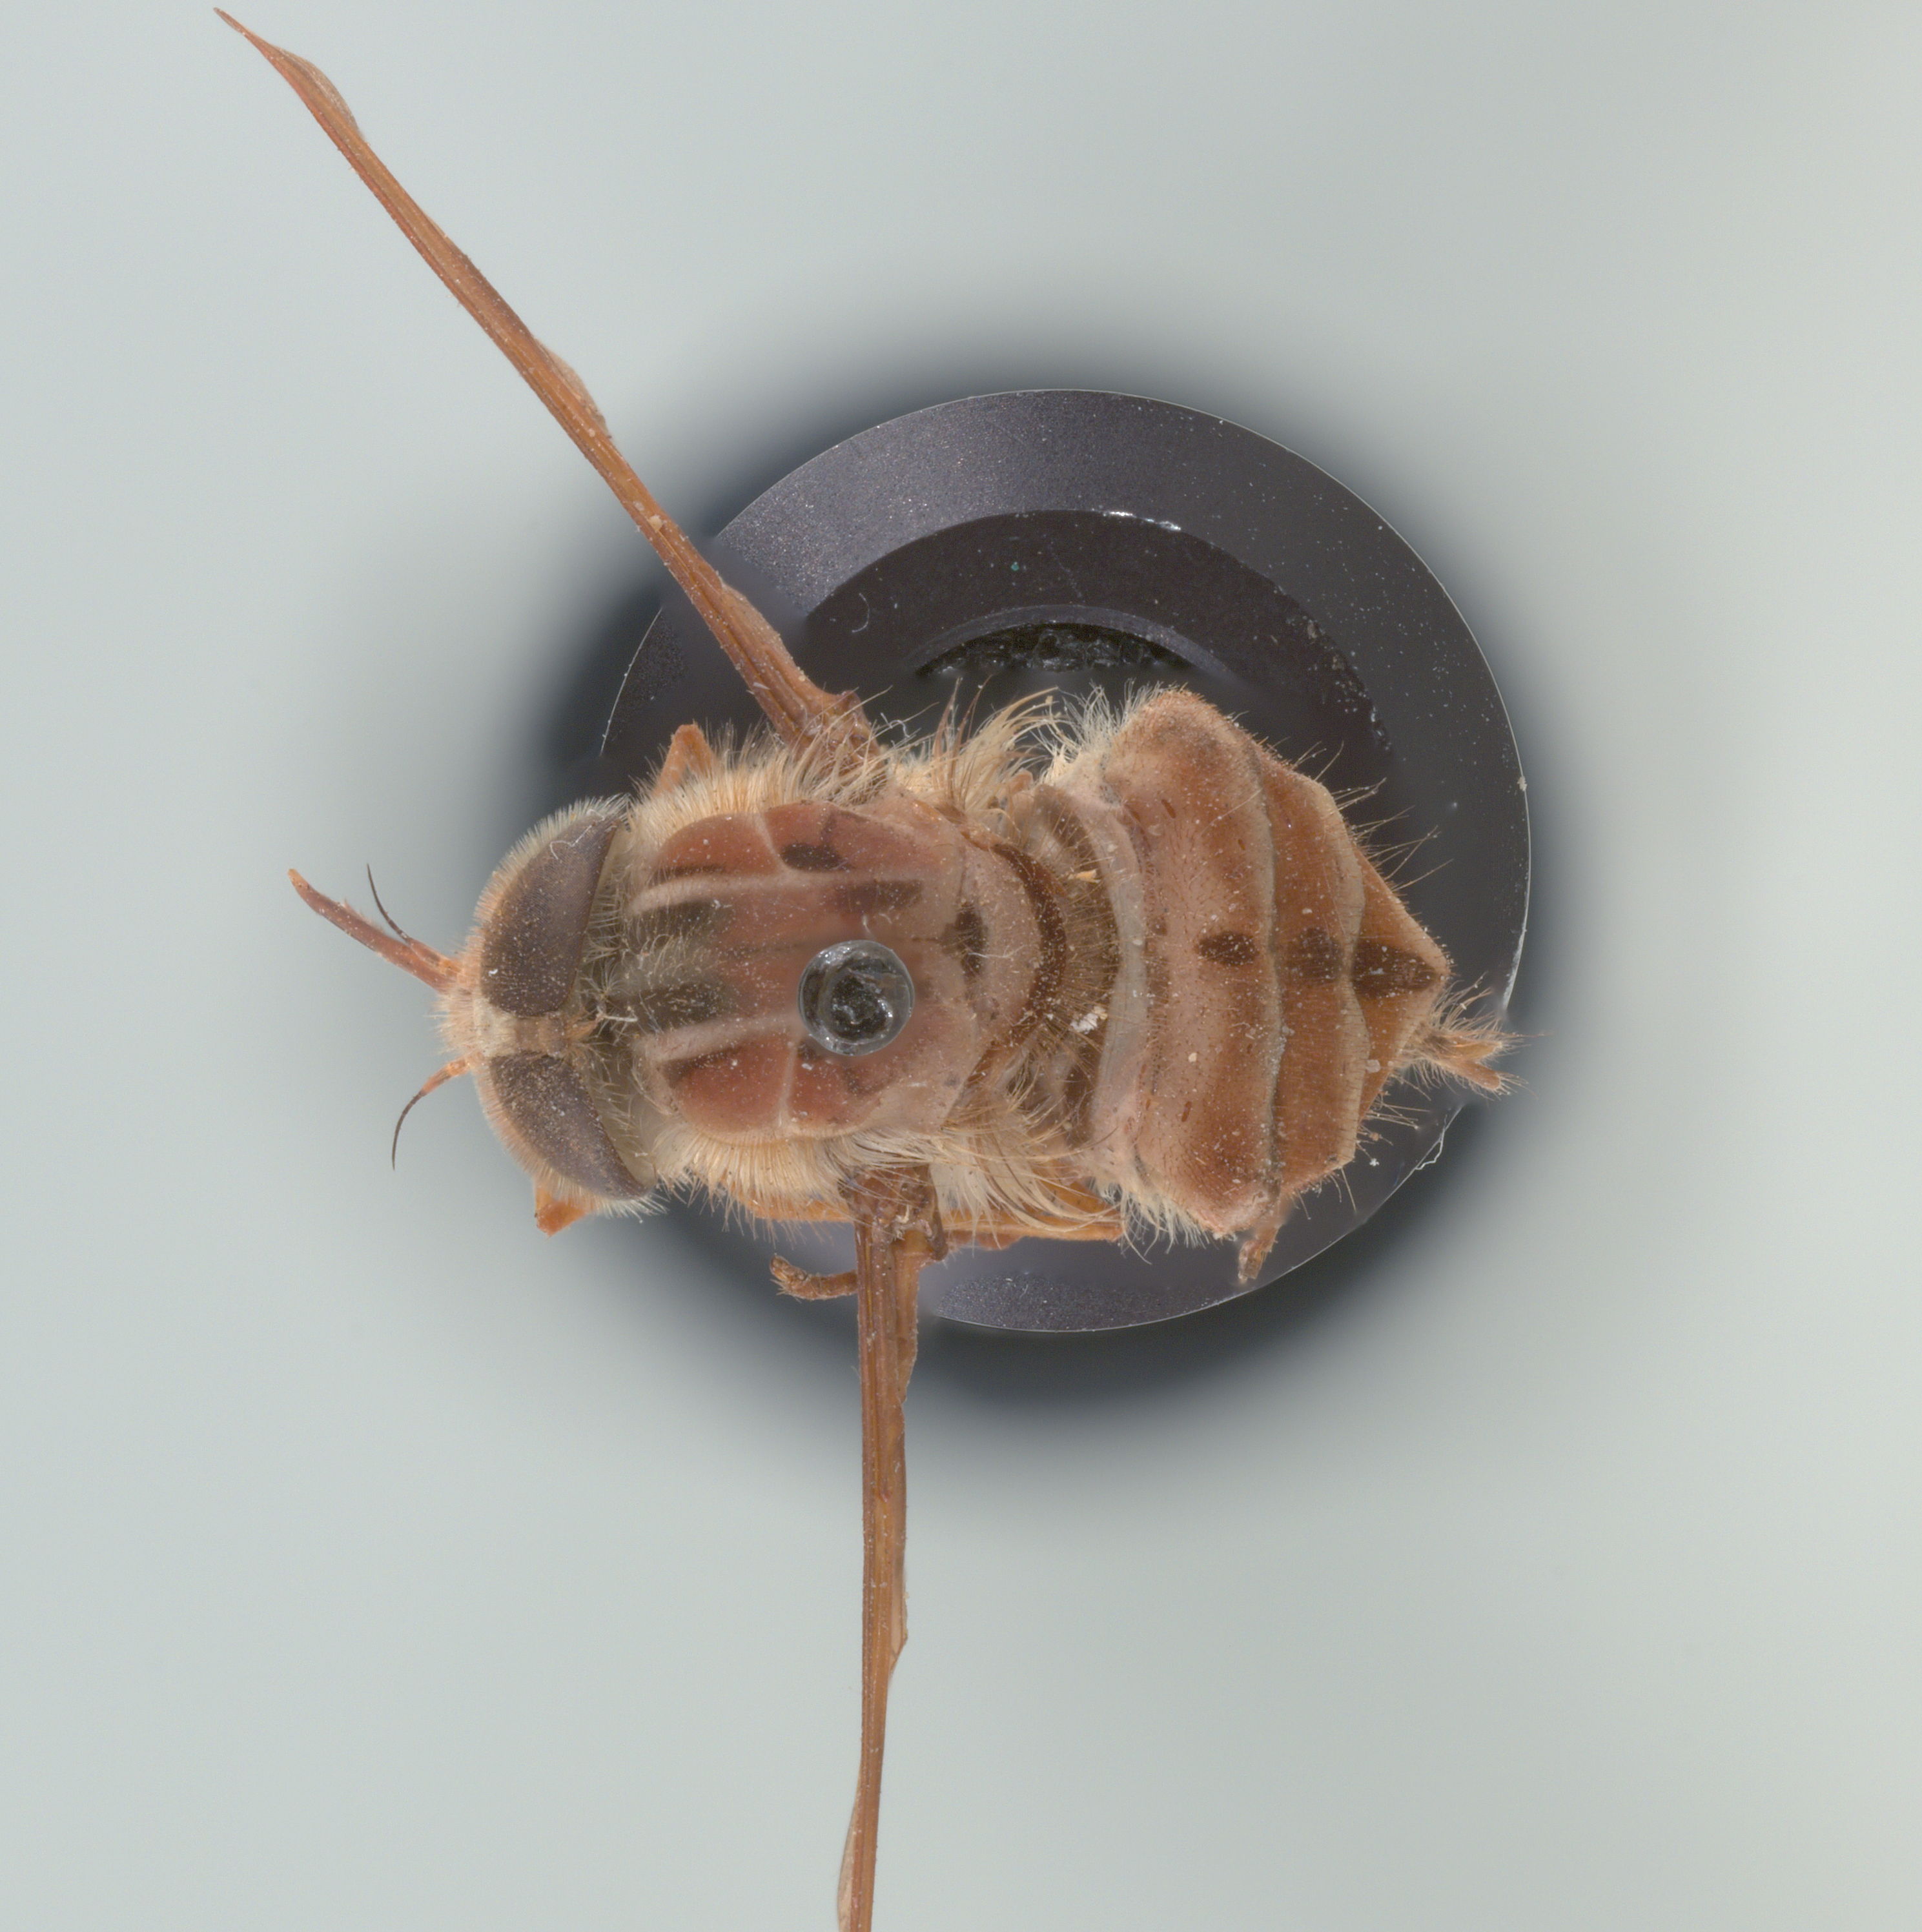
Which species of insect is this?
Hirmoneura nubipennis (also Trichophthalma nubipennis)
